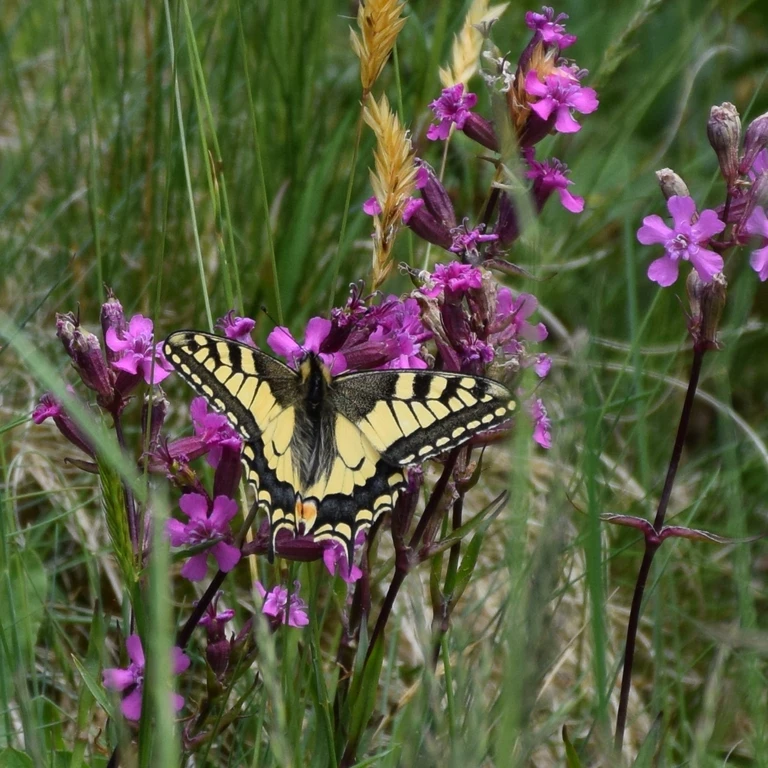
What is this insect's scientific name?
Papilio machaon
